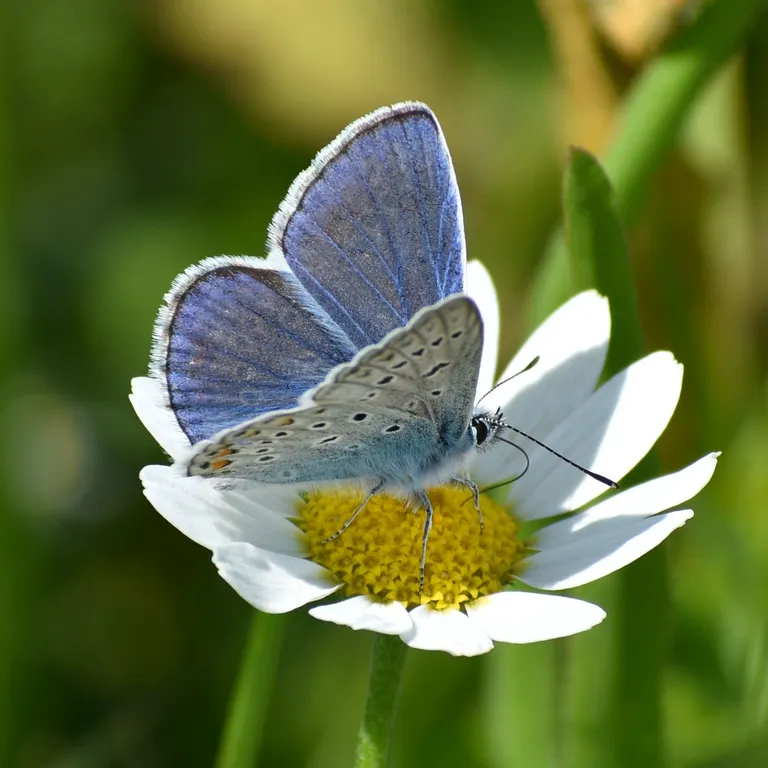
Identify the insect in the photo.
Polyommatus icarus
